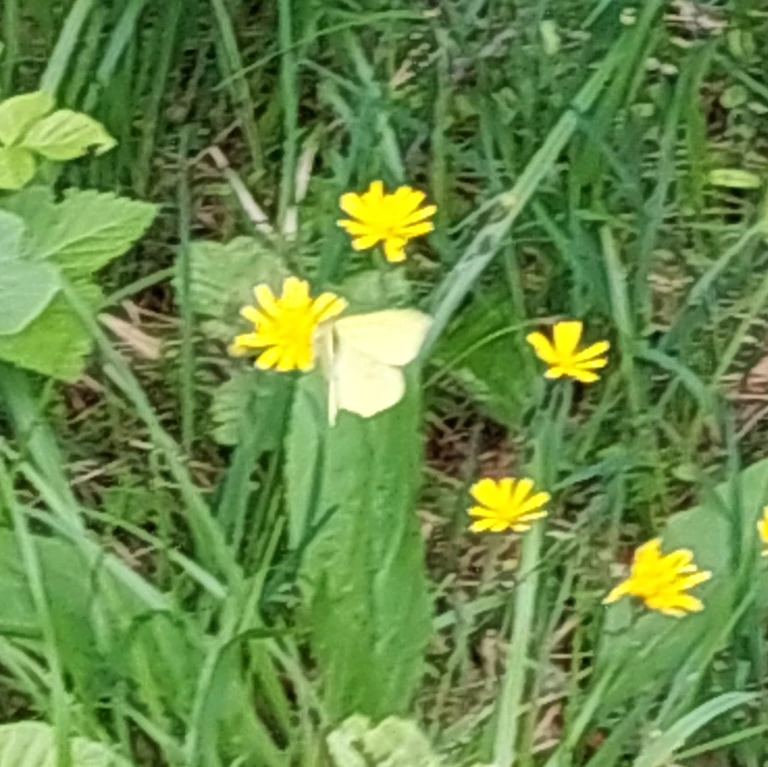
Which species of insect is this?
Gonepteryx rhamni
